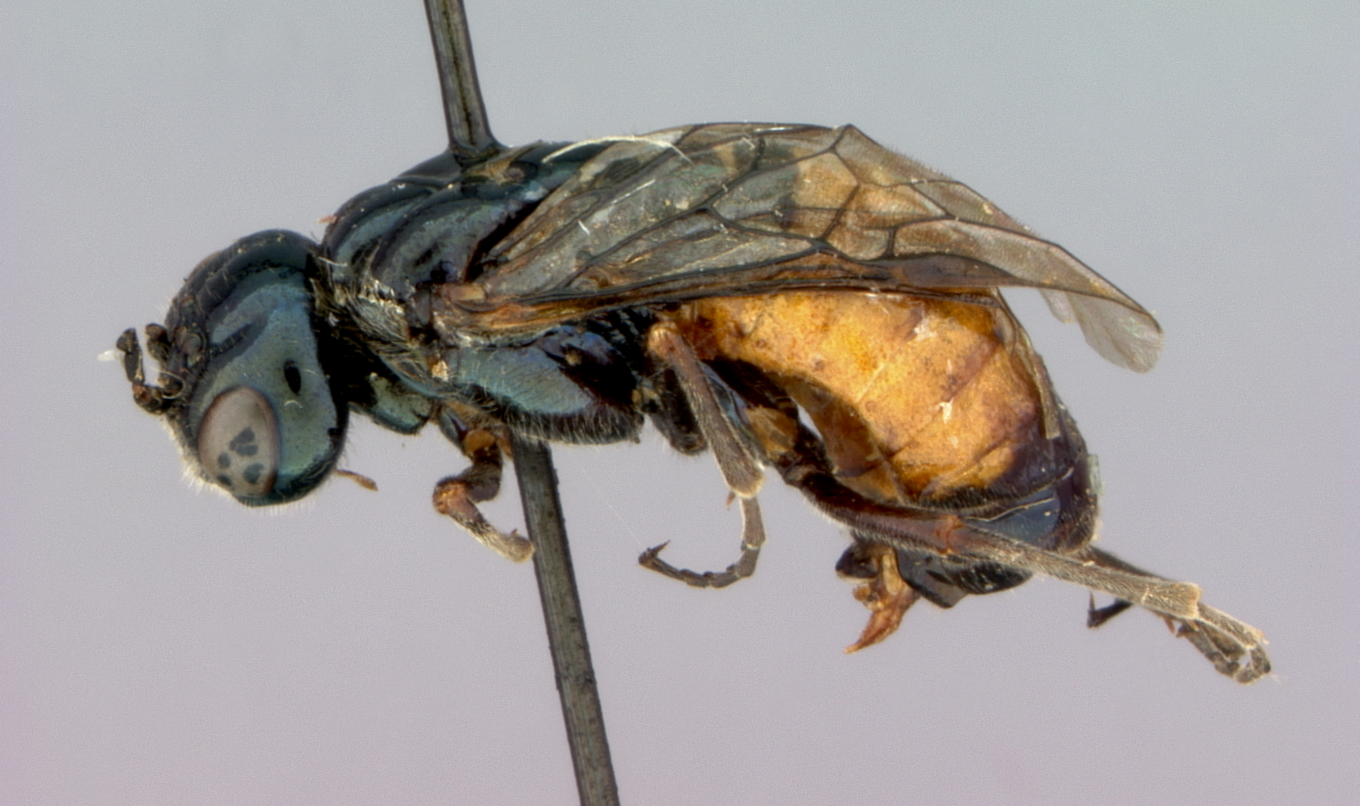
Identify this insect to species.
Augomonoctenus libocedrii
